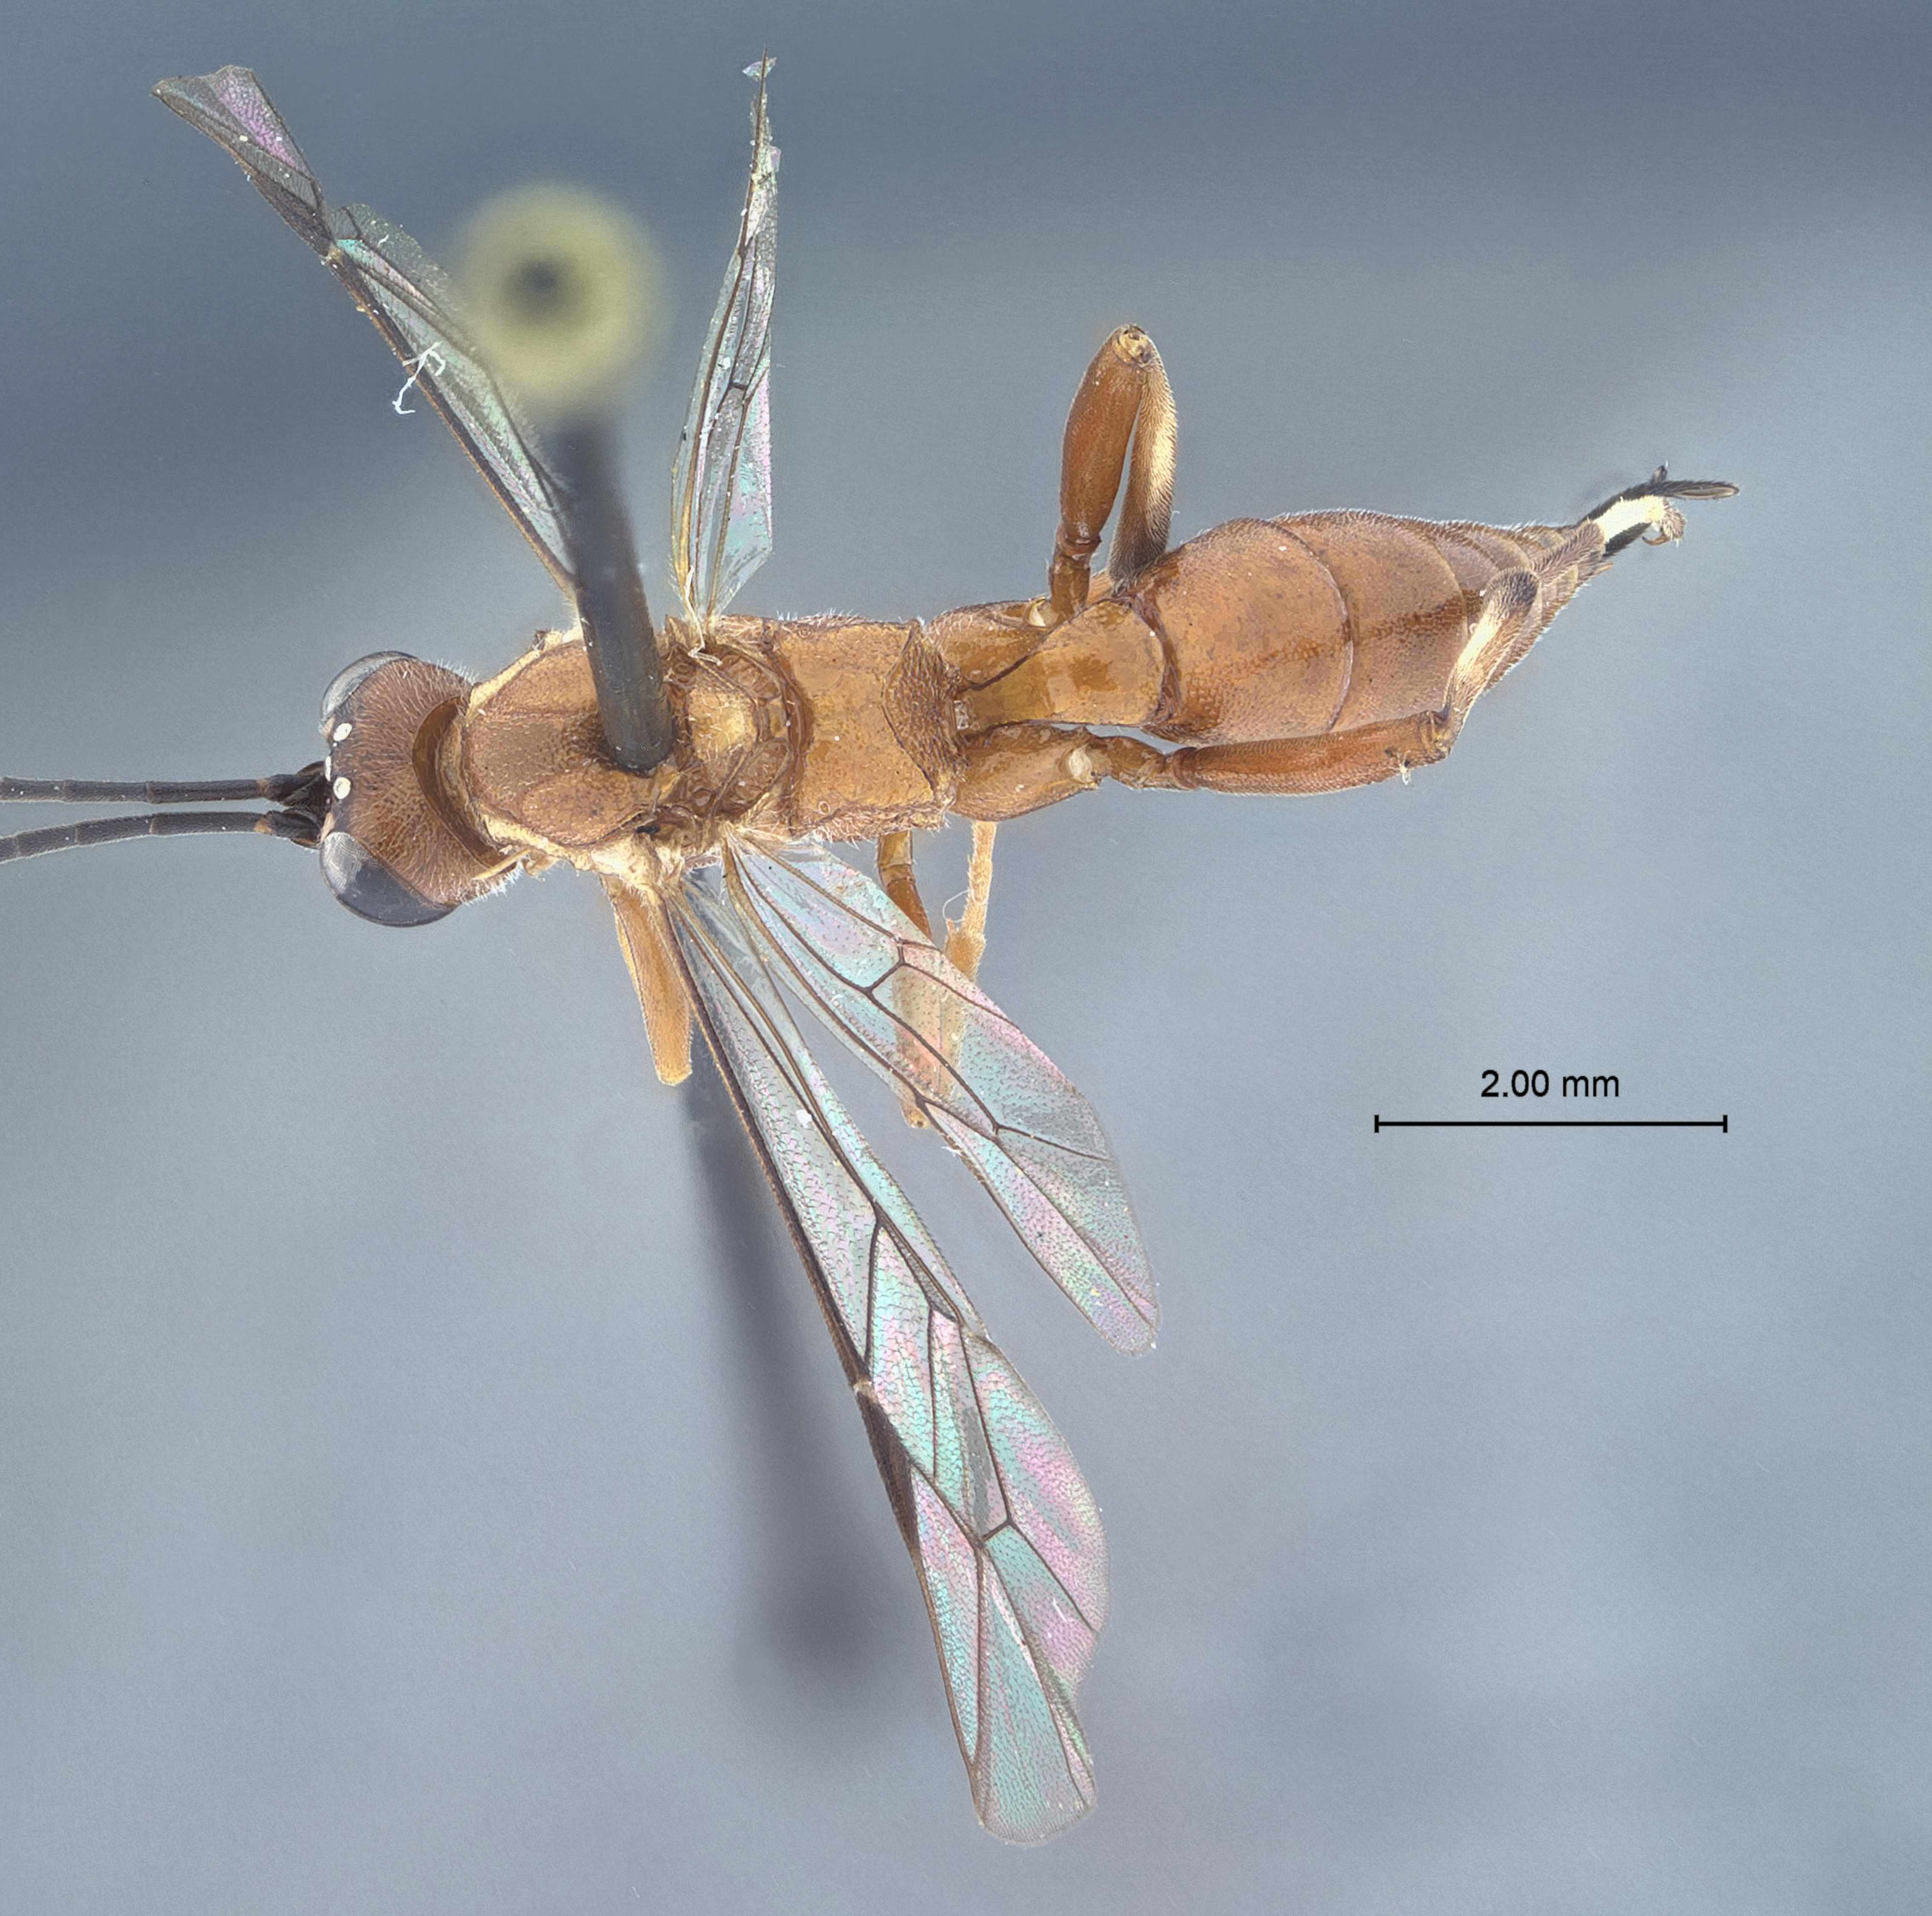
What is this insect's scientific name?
Listrognathus paludata
